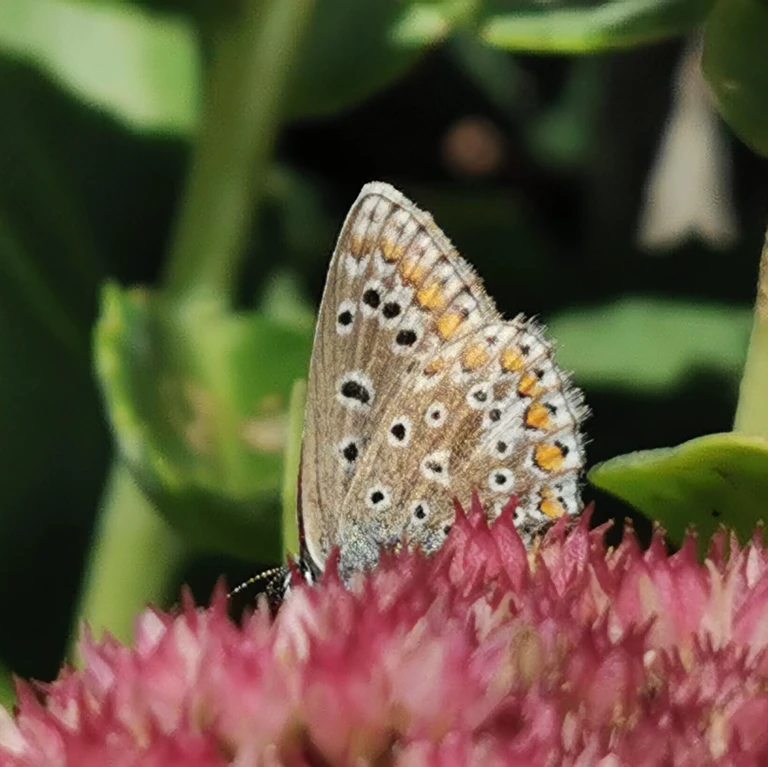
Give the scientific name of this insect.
Polyommatus icarus
